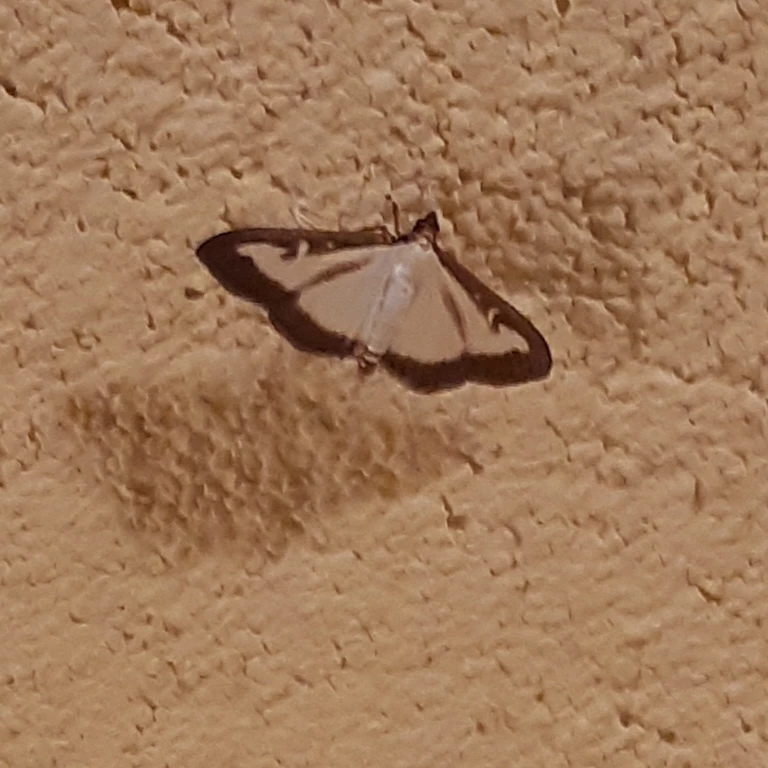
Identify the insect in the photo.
Cydalima perspectalis
